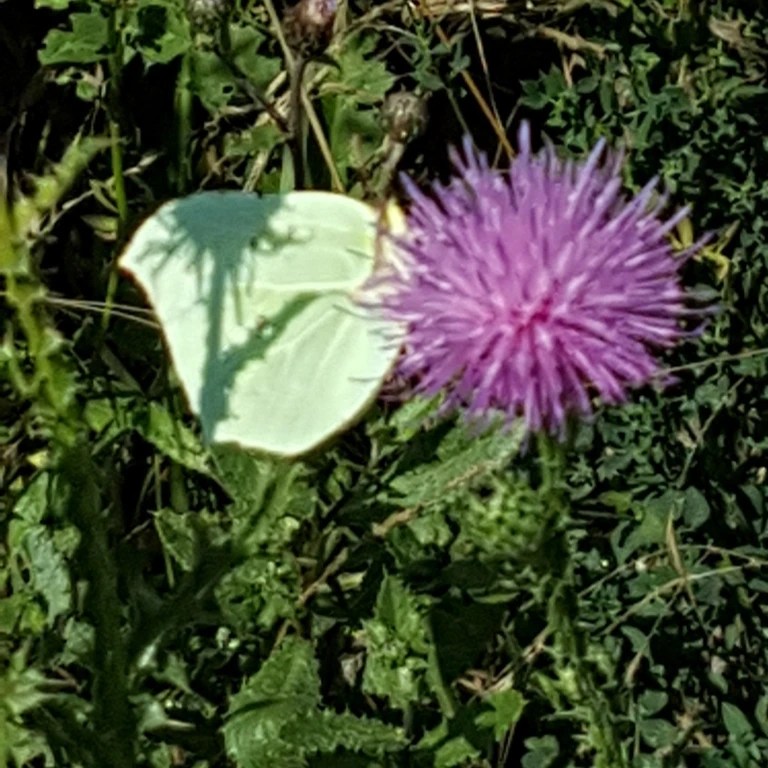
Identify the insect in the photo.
Gonepteryx rhamni
